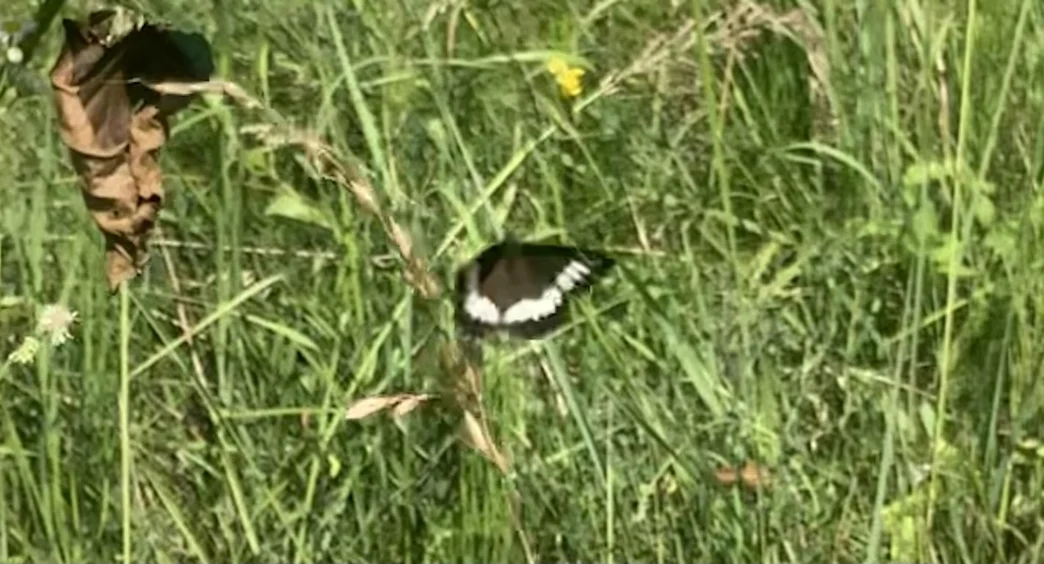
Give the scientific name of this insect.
Brintesia circe
